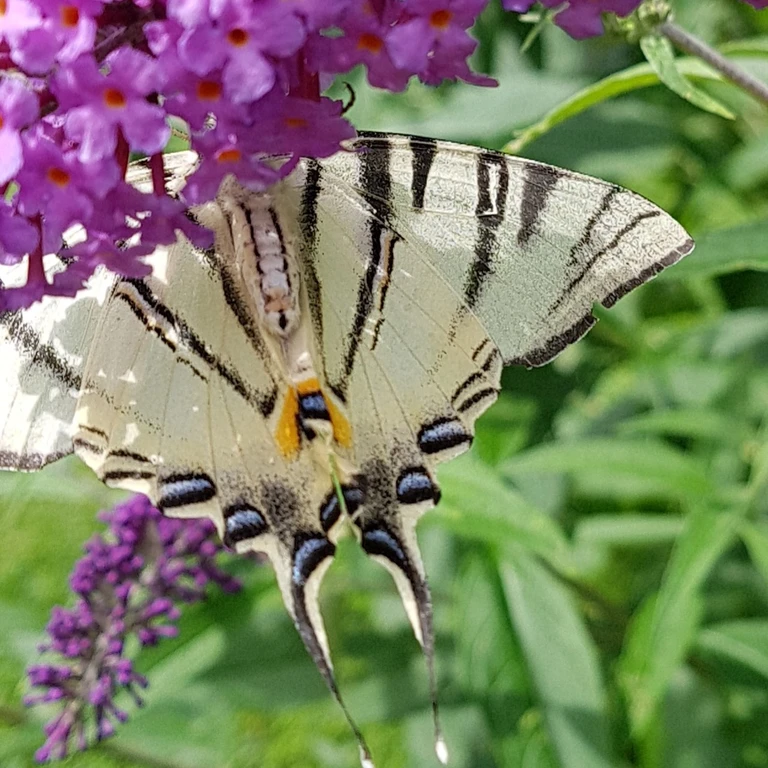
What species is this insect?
Iphiclides podalirius
